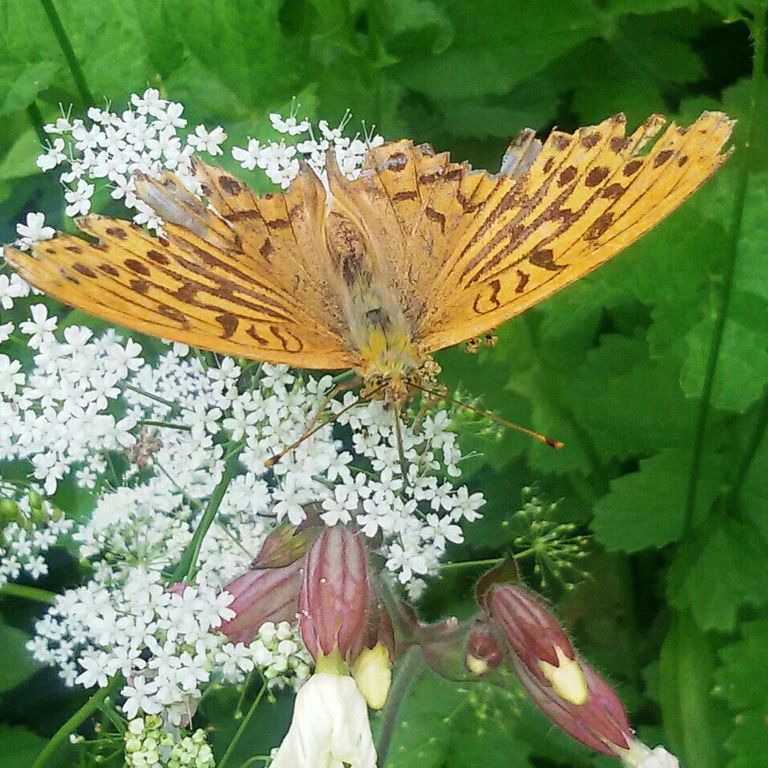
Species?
Argynnis paphia
